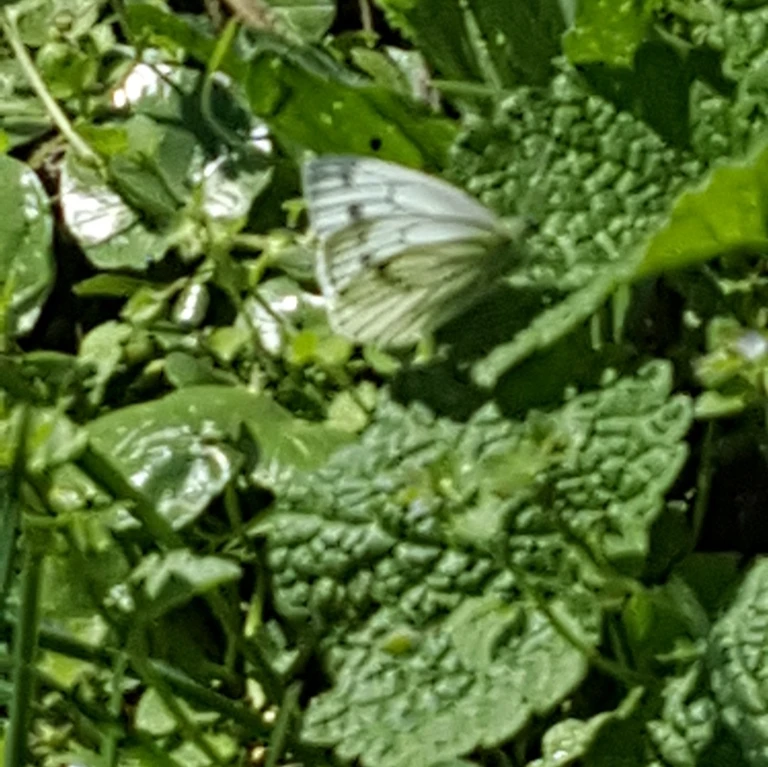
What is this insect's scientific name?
Pieris napi
